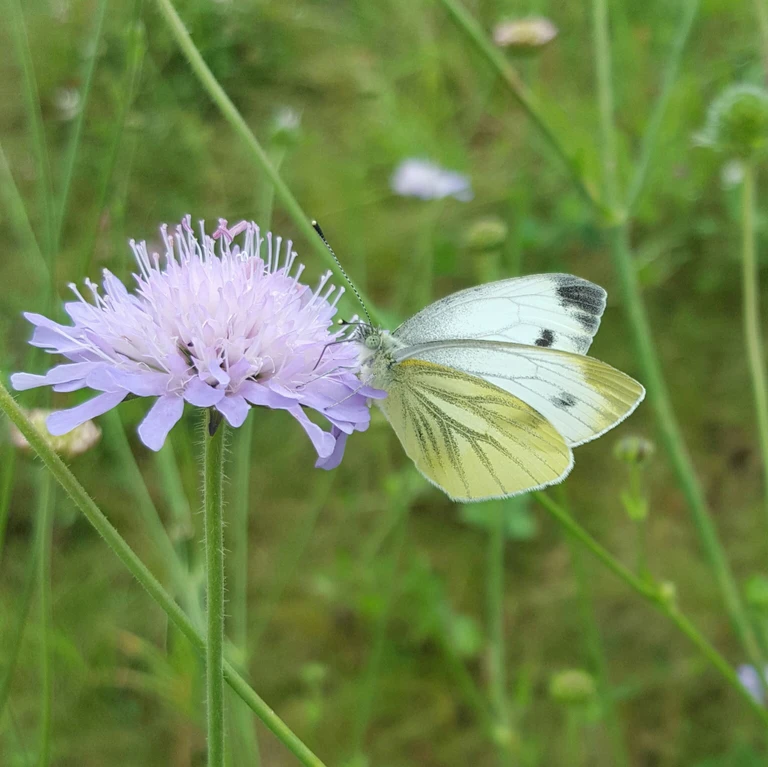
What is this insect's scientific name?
Pieris napi
